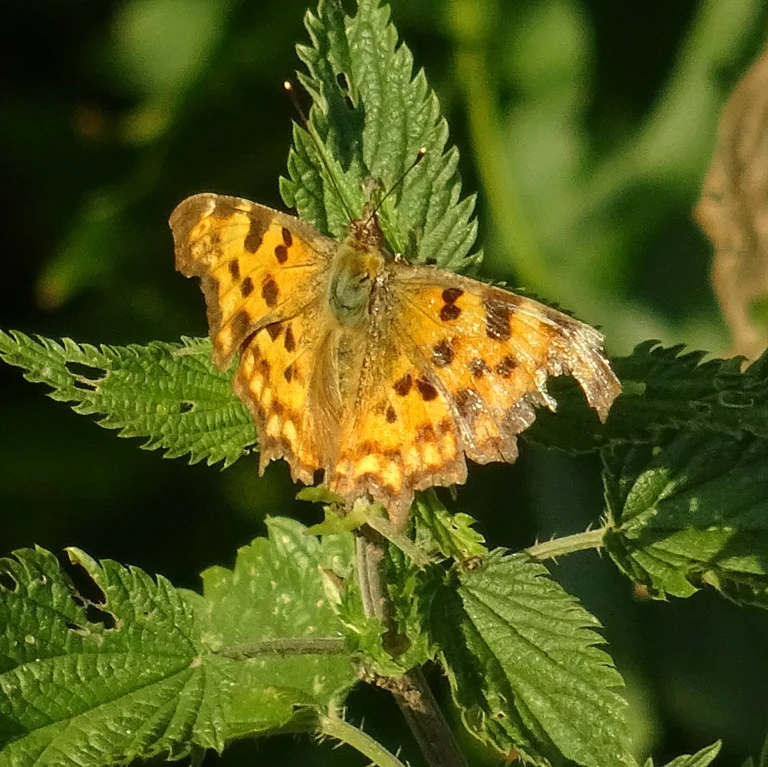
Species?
Polygonia c-album
